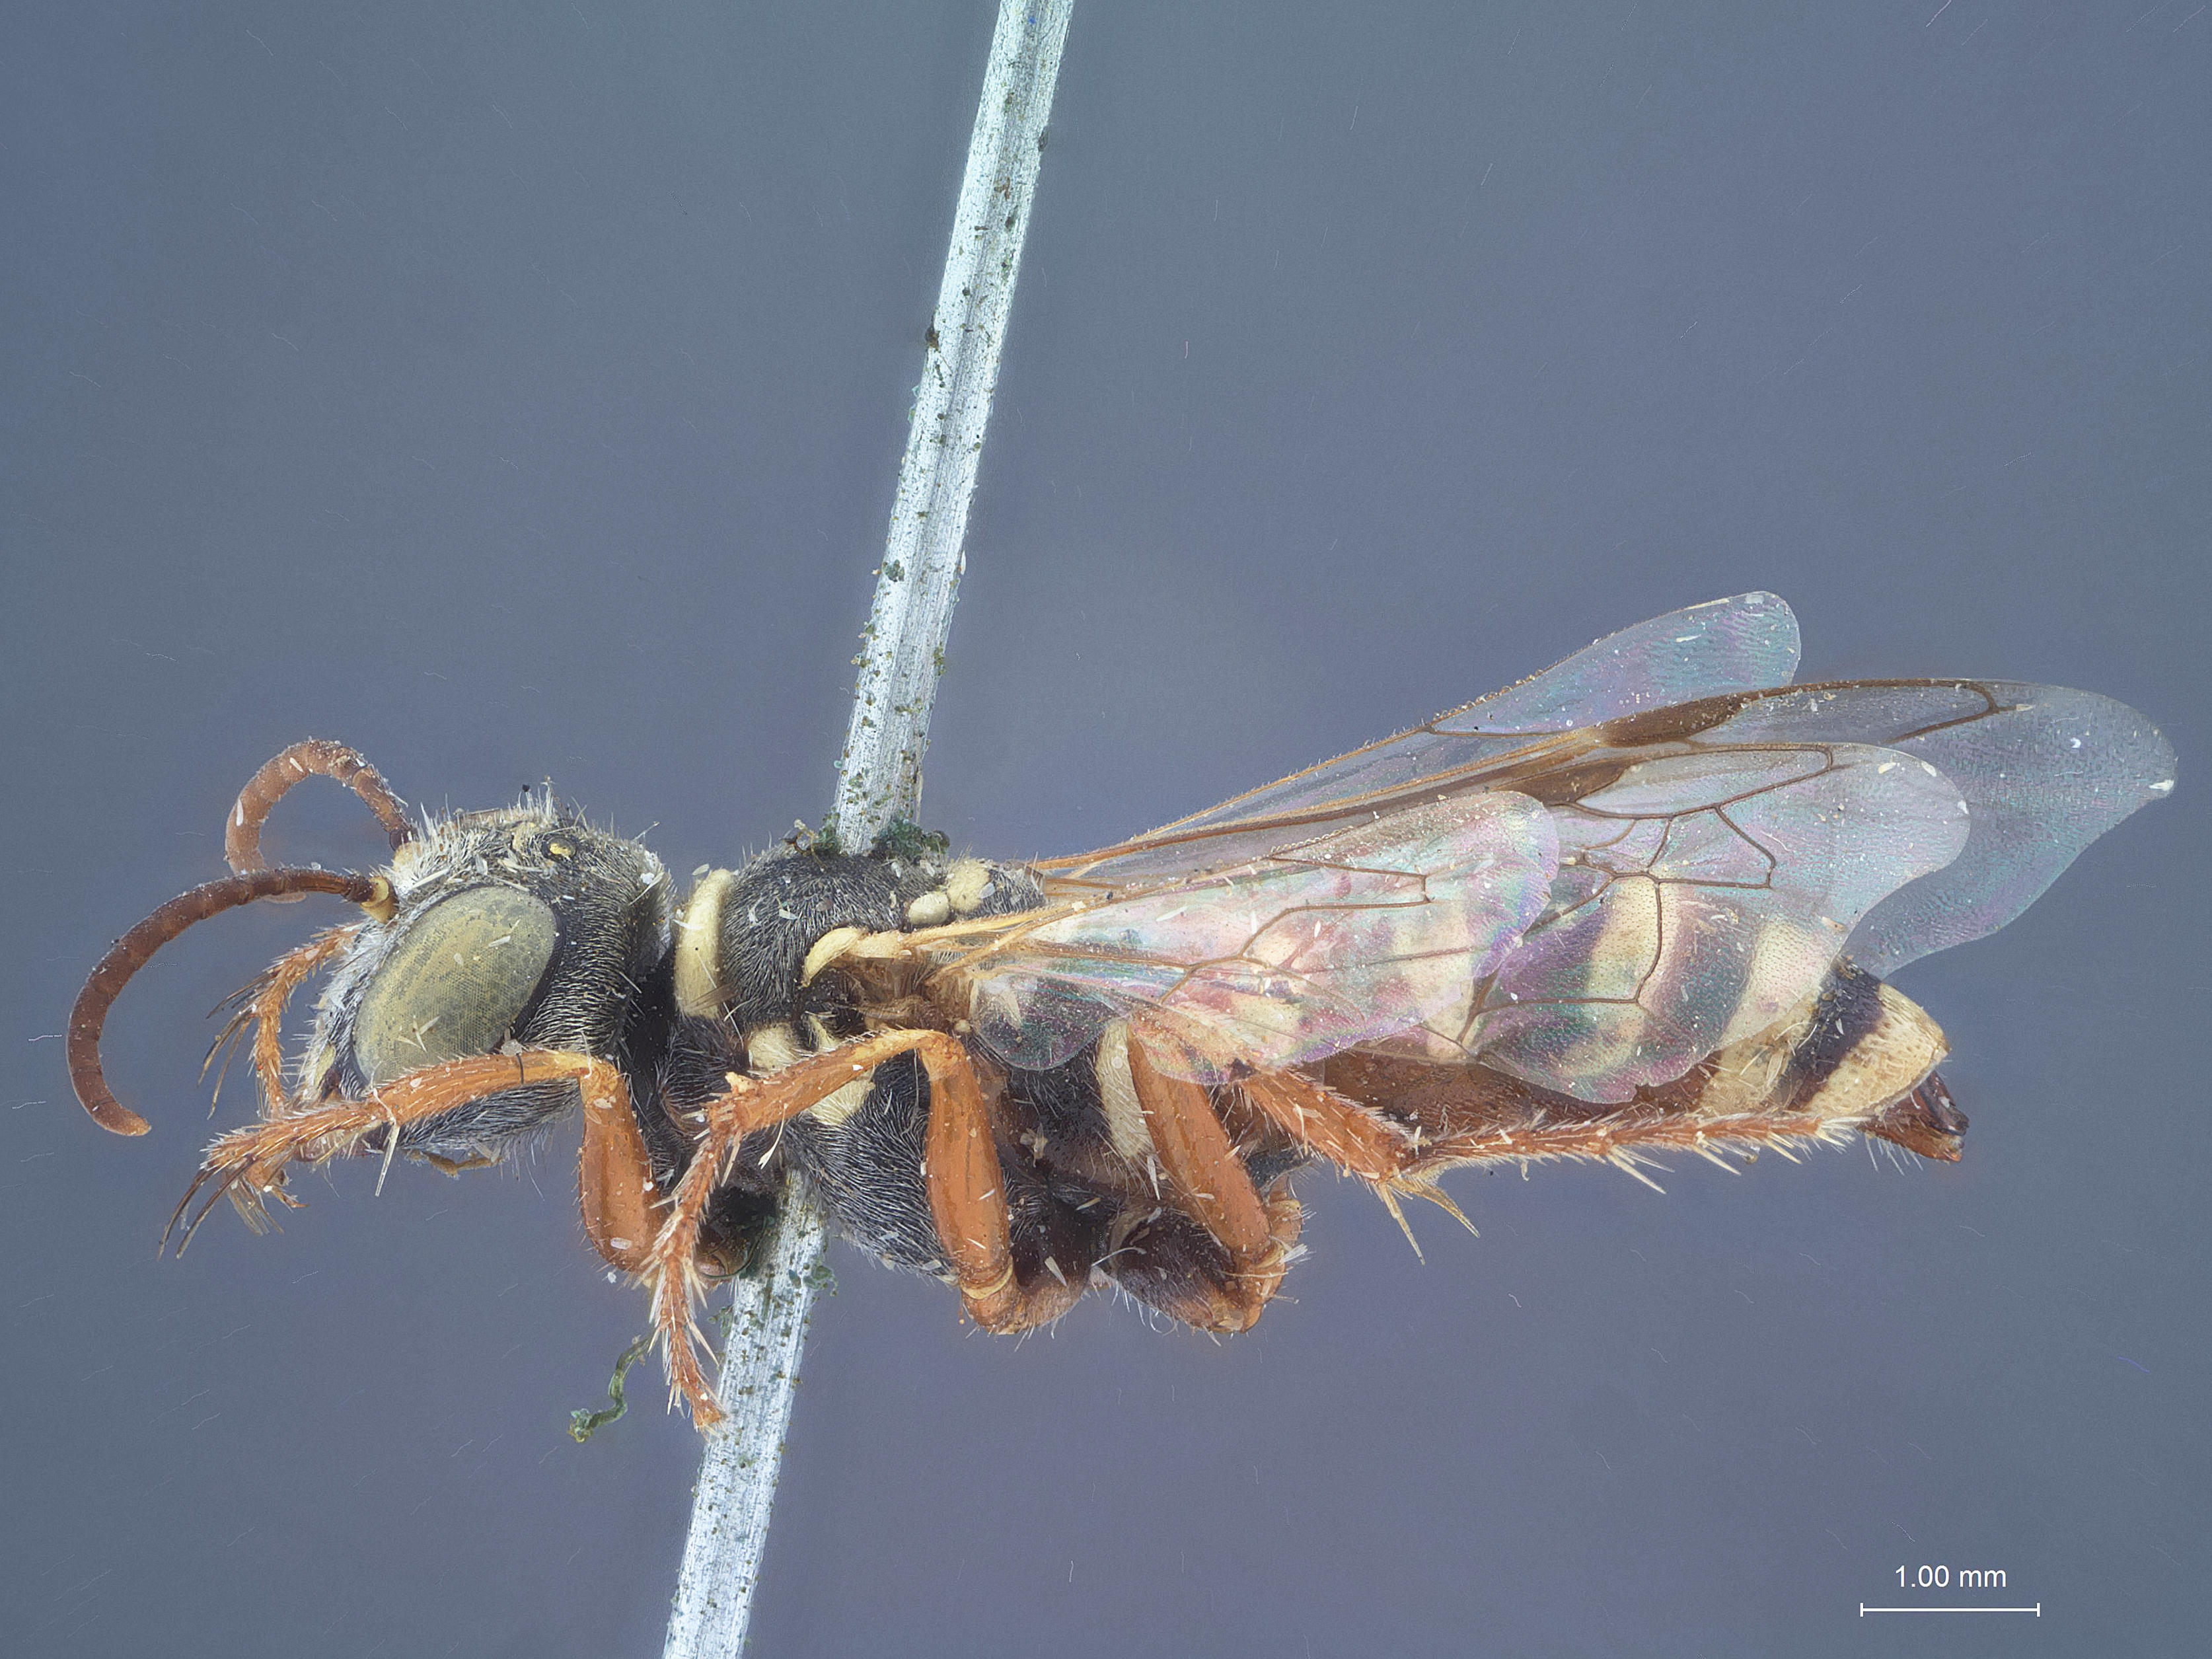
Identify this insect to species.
Aphilanthops quadrinotatus
